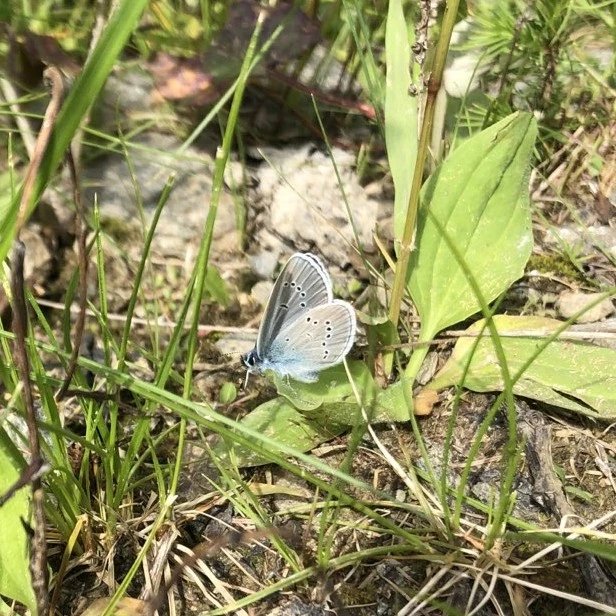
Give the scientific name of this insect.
Cyaniris semiargus
